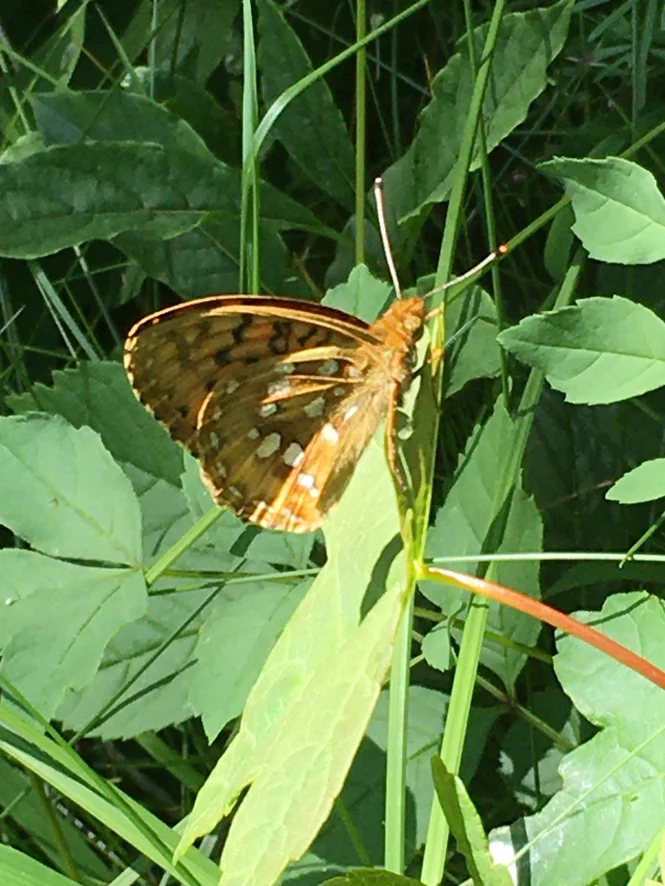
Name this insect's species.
Speyeria aglaja
